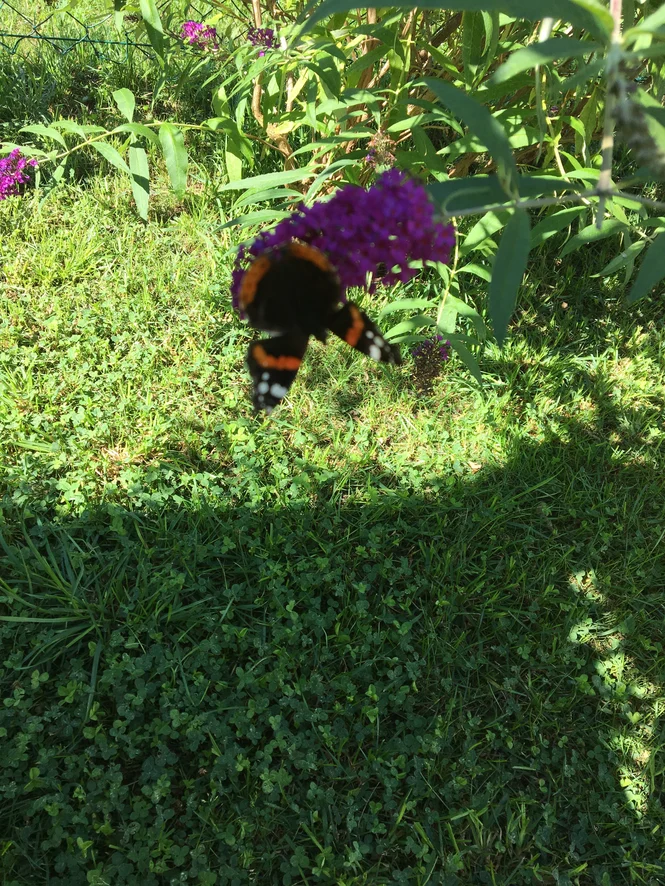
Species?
Vanessa atalanta
